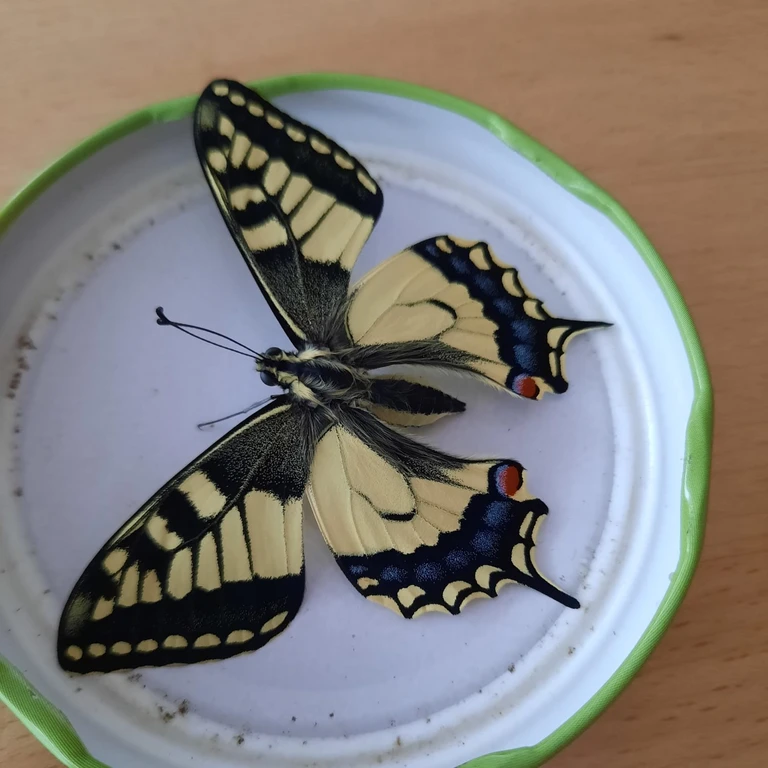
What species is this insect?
Papilio machaon
